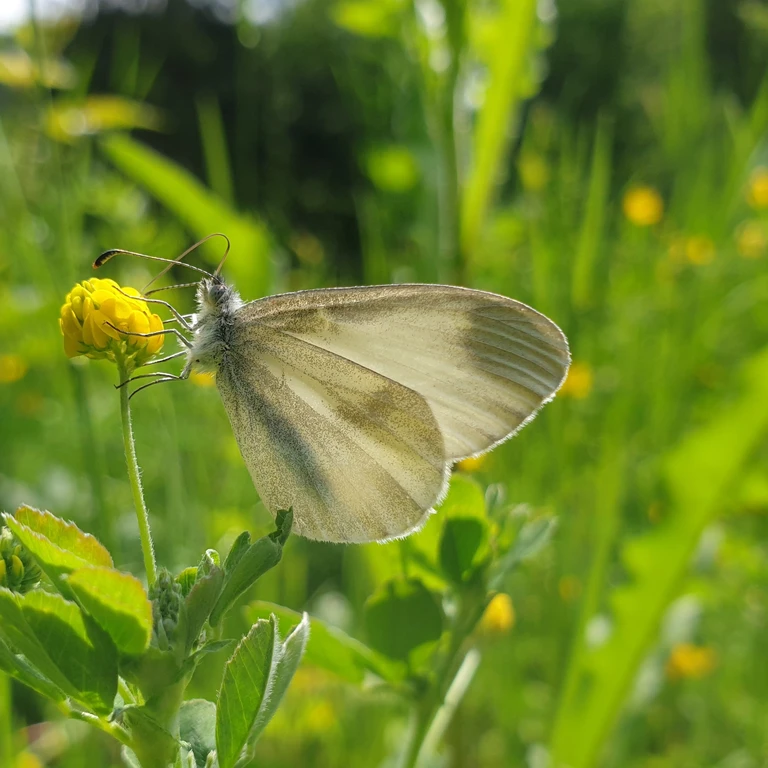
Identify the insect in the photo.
Leptidea sinapis/juvernica
